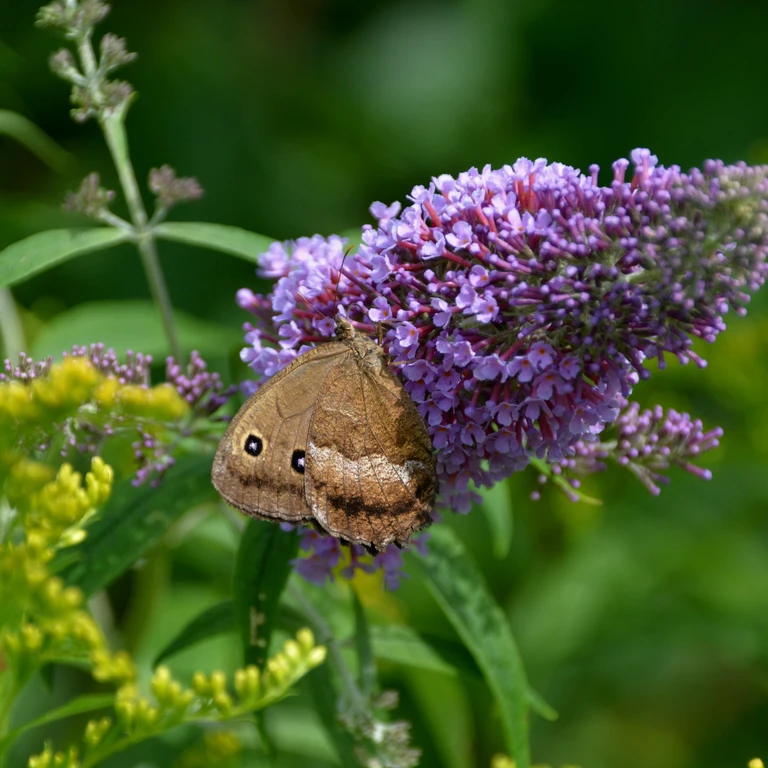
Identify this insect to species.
Minois dryas
